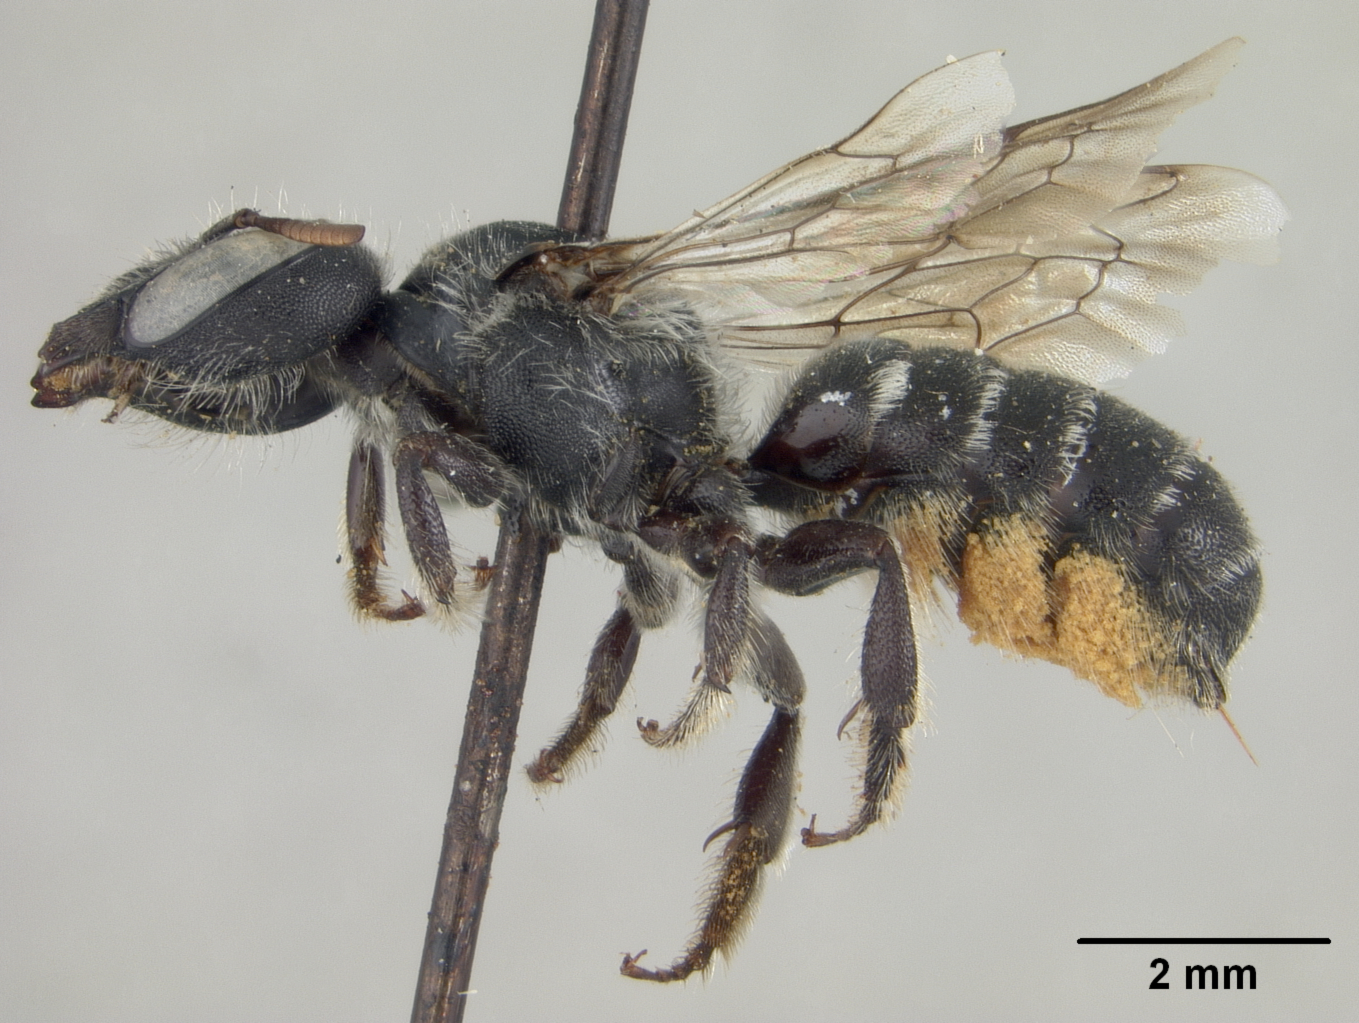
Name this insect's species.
Hoplitis graceae
